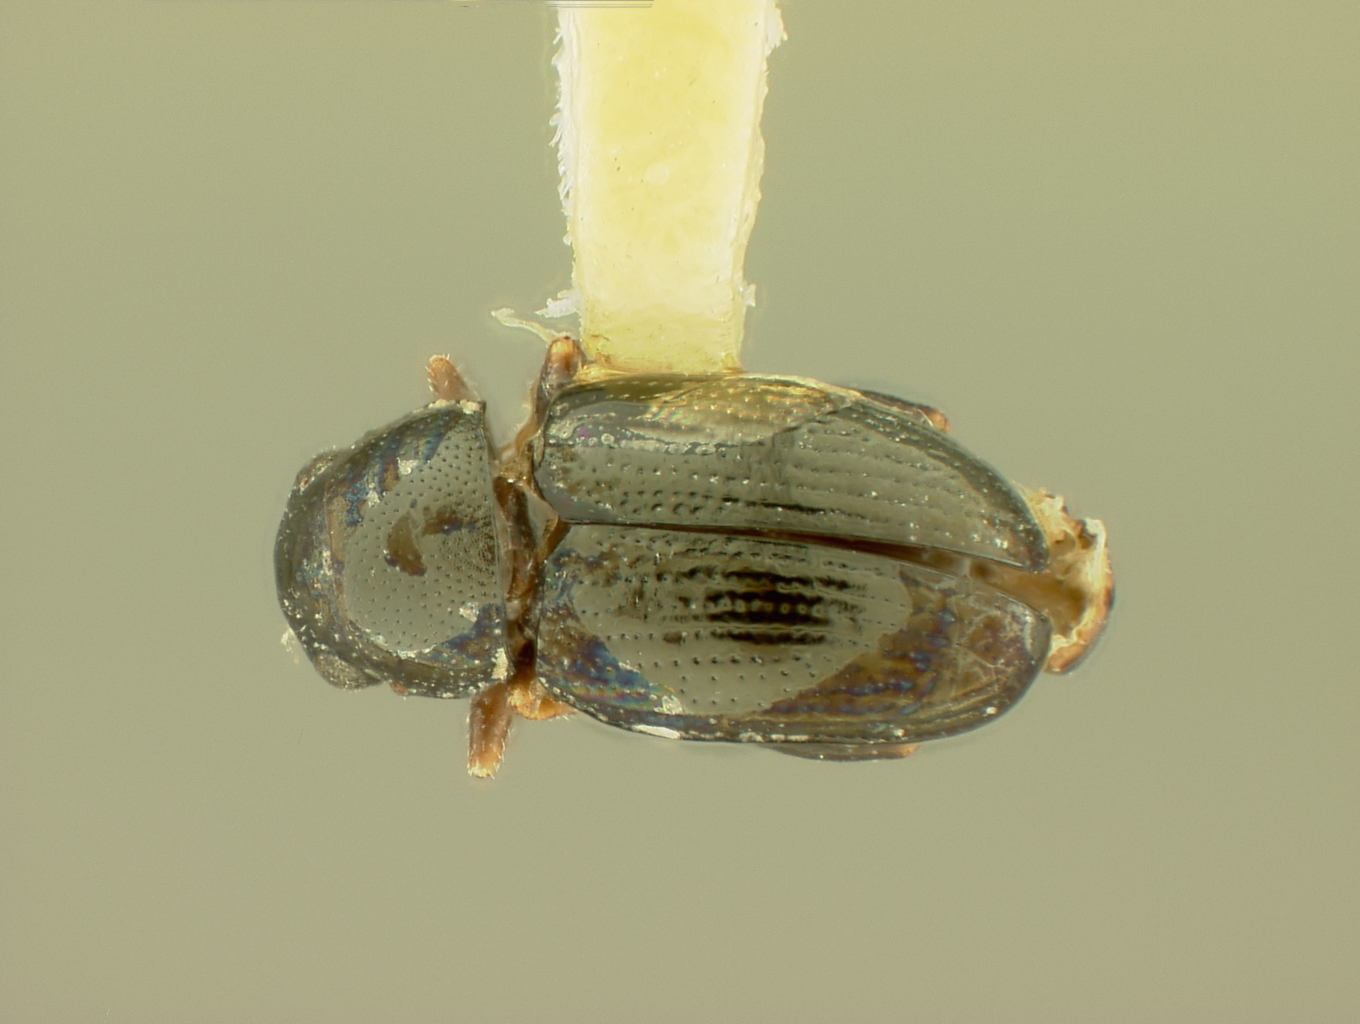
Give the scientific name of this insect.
Chaetocnema labiosa
